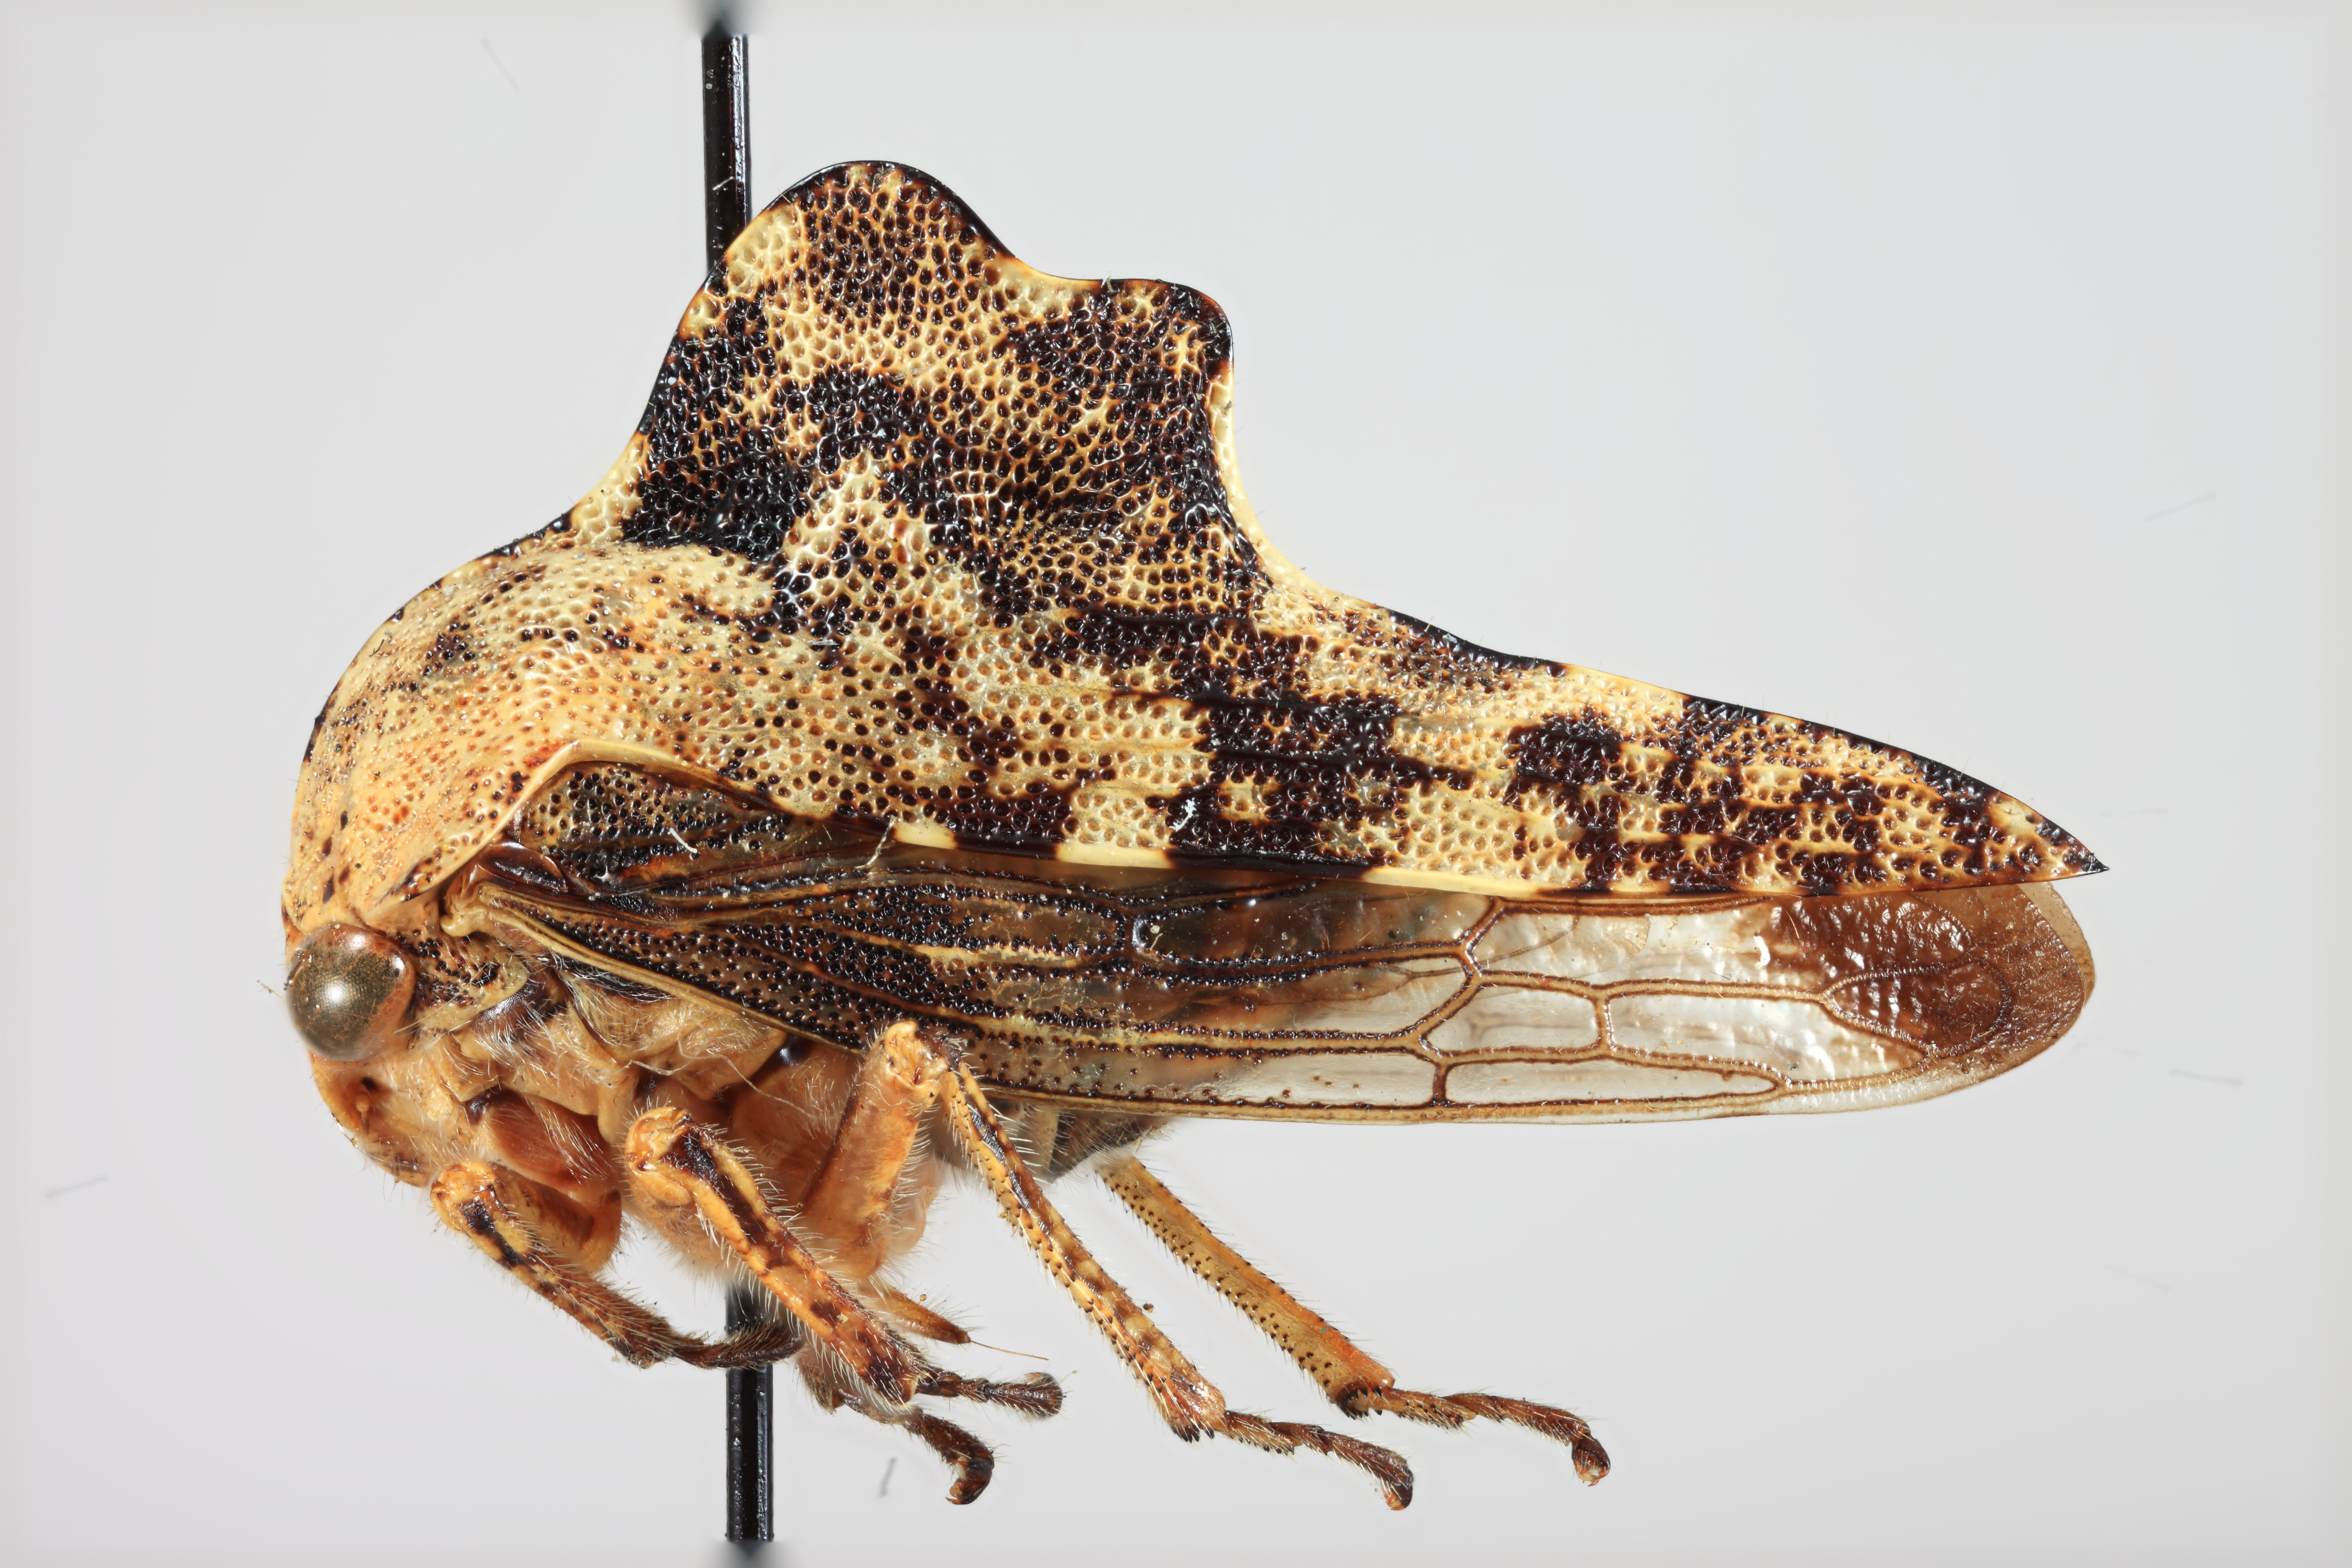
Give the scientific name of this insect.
Heliria fitchi
